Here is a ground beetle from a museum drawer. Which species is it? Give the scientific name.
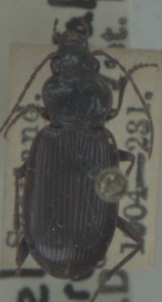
Nebria brevicollis
